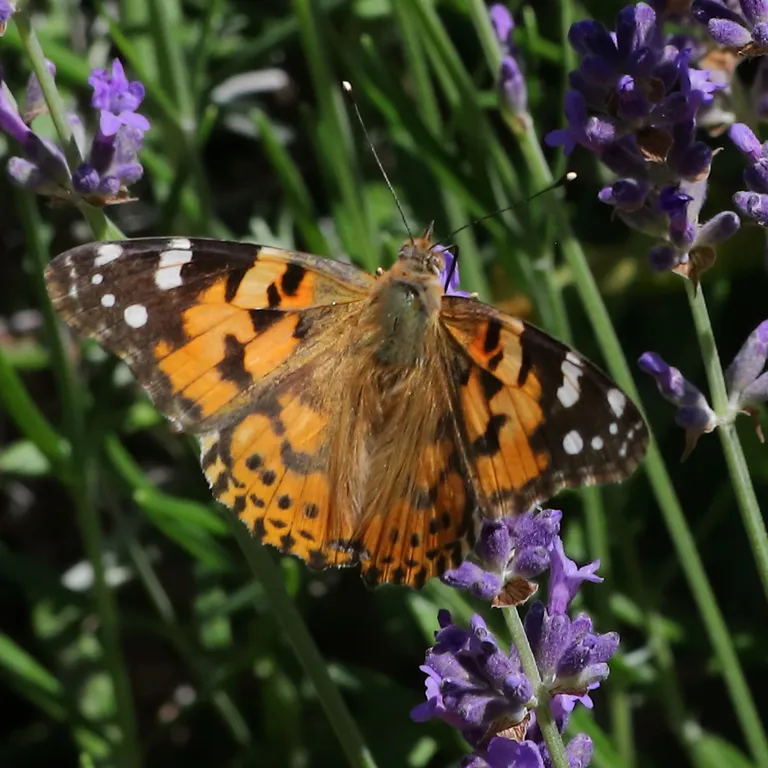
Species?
Vanessa cardui
